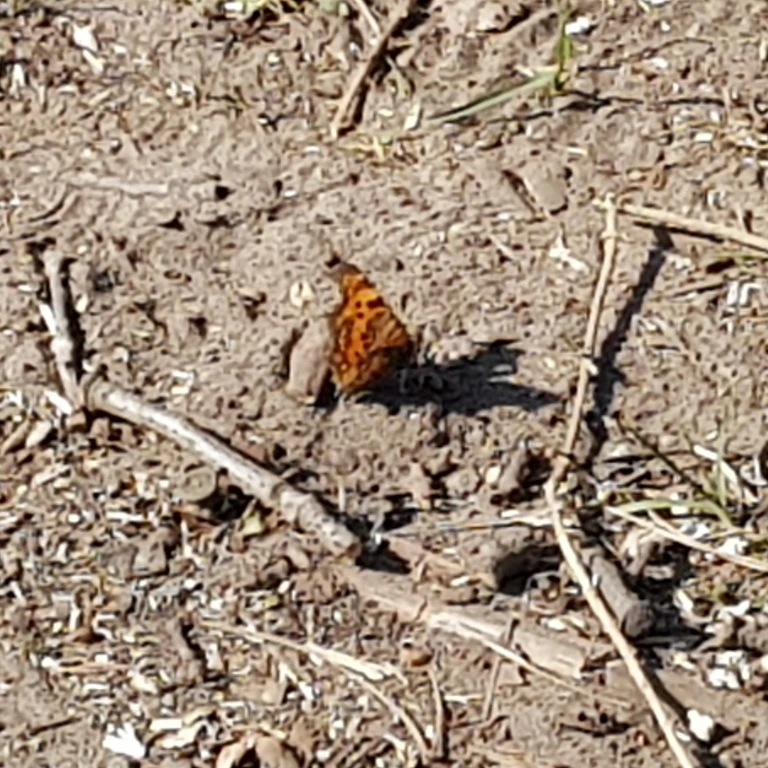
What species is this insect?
Polygonia c-album
